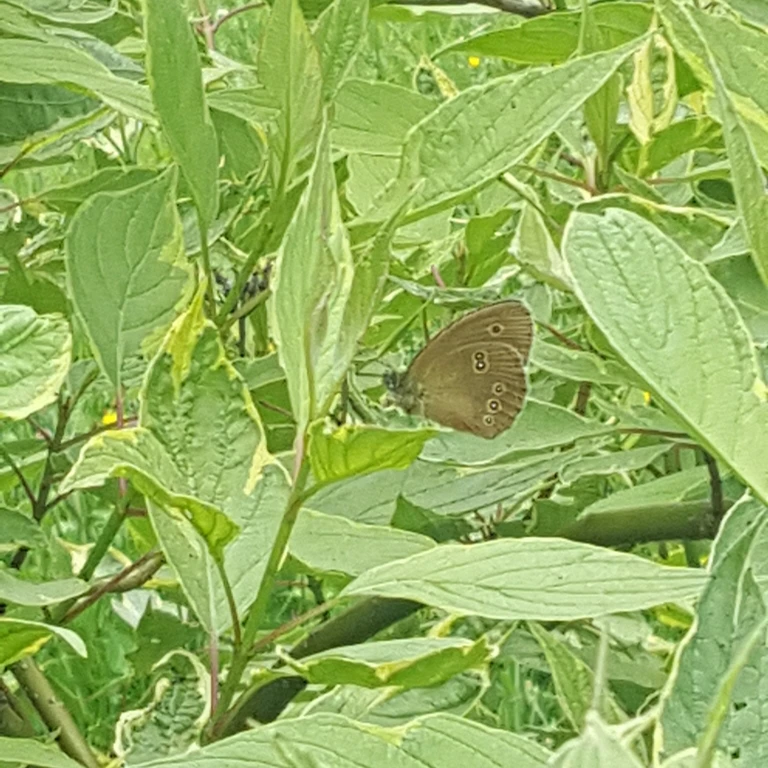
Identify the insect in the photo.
Aphantopus hyperantus
